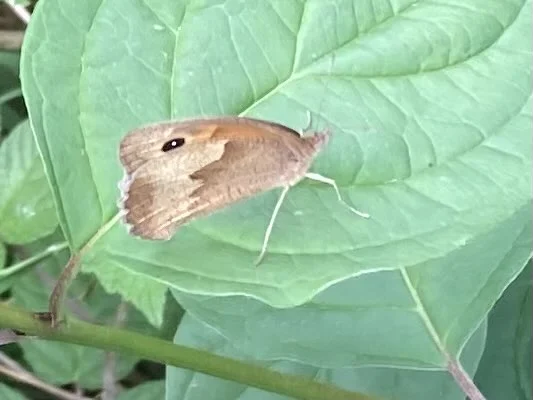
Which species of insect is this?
Maniola jurtina
